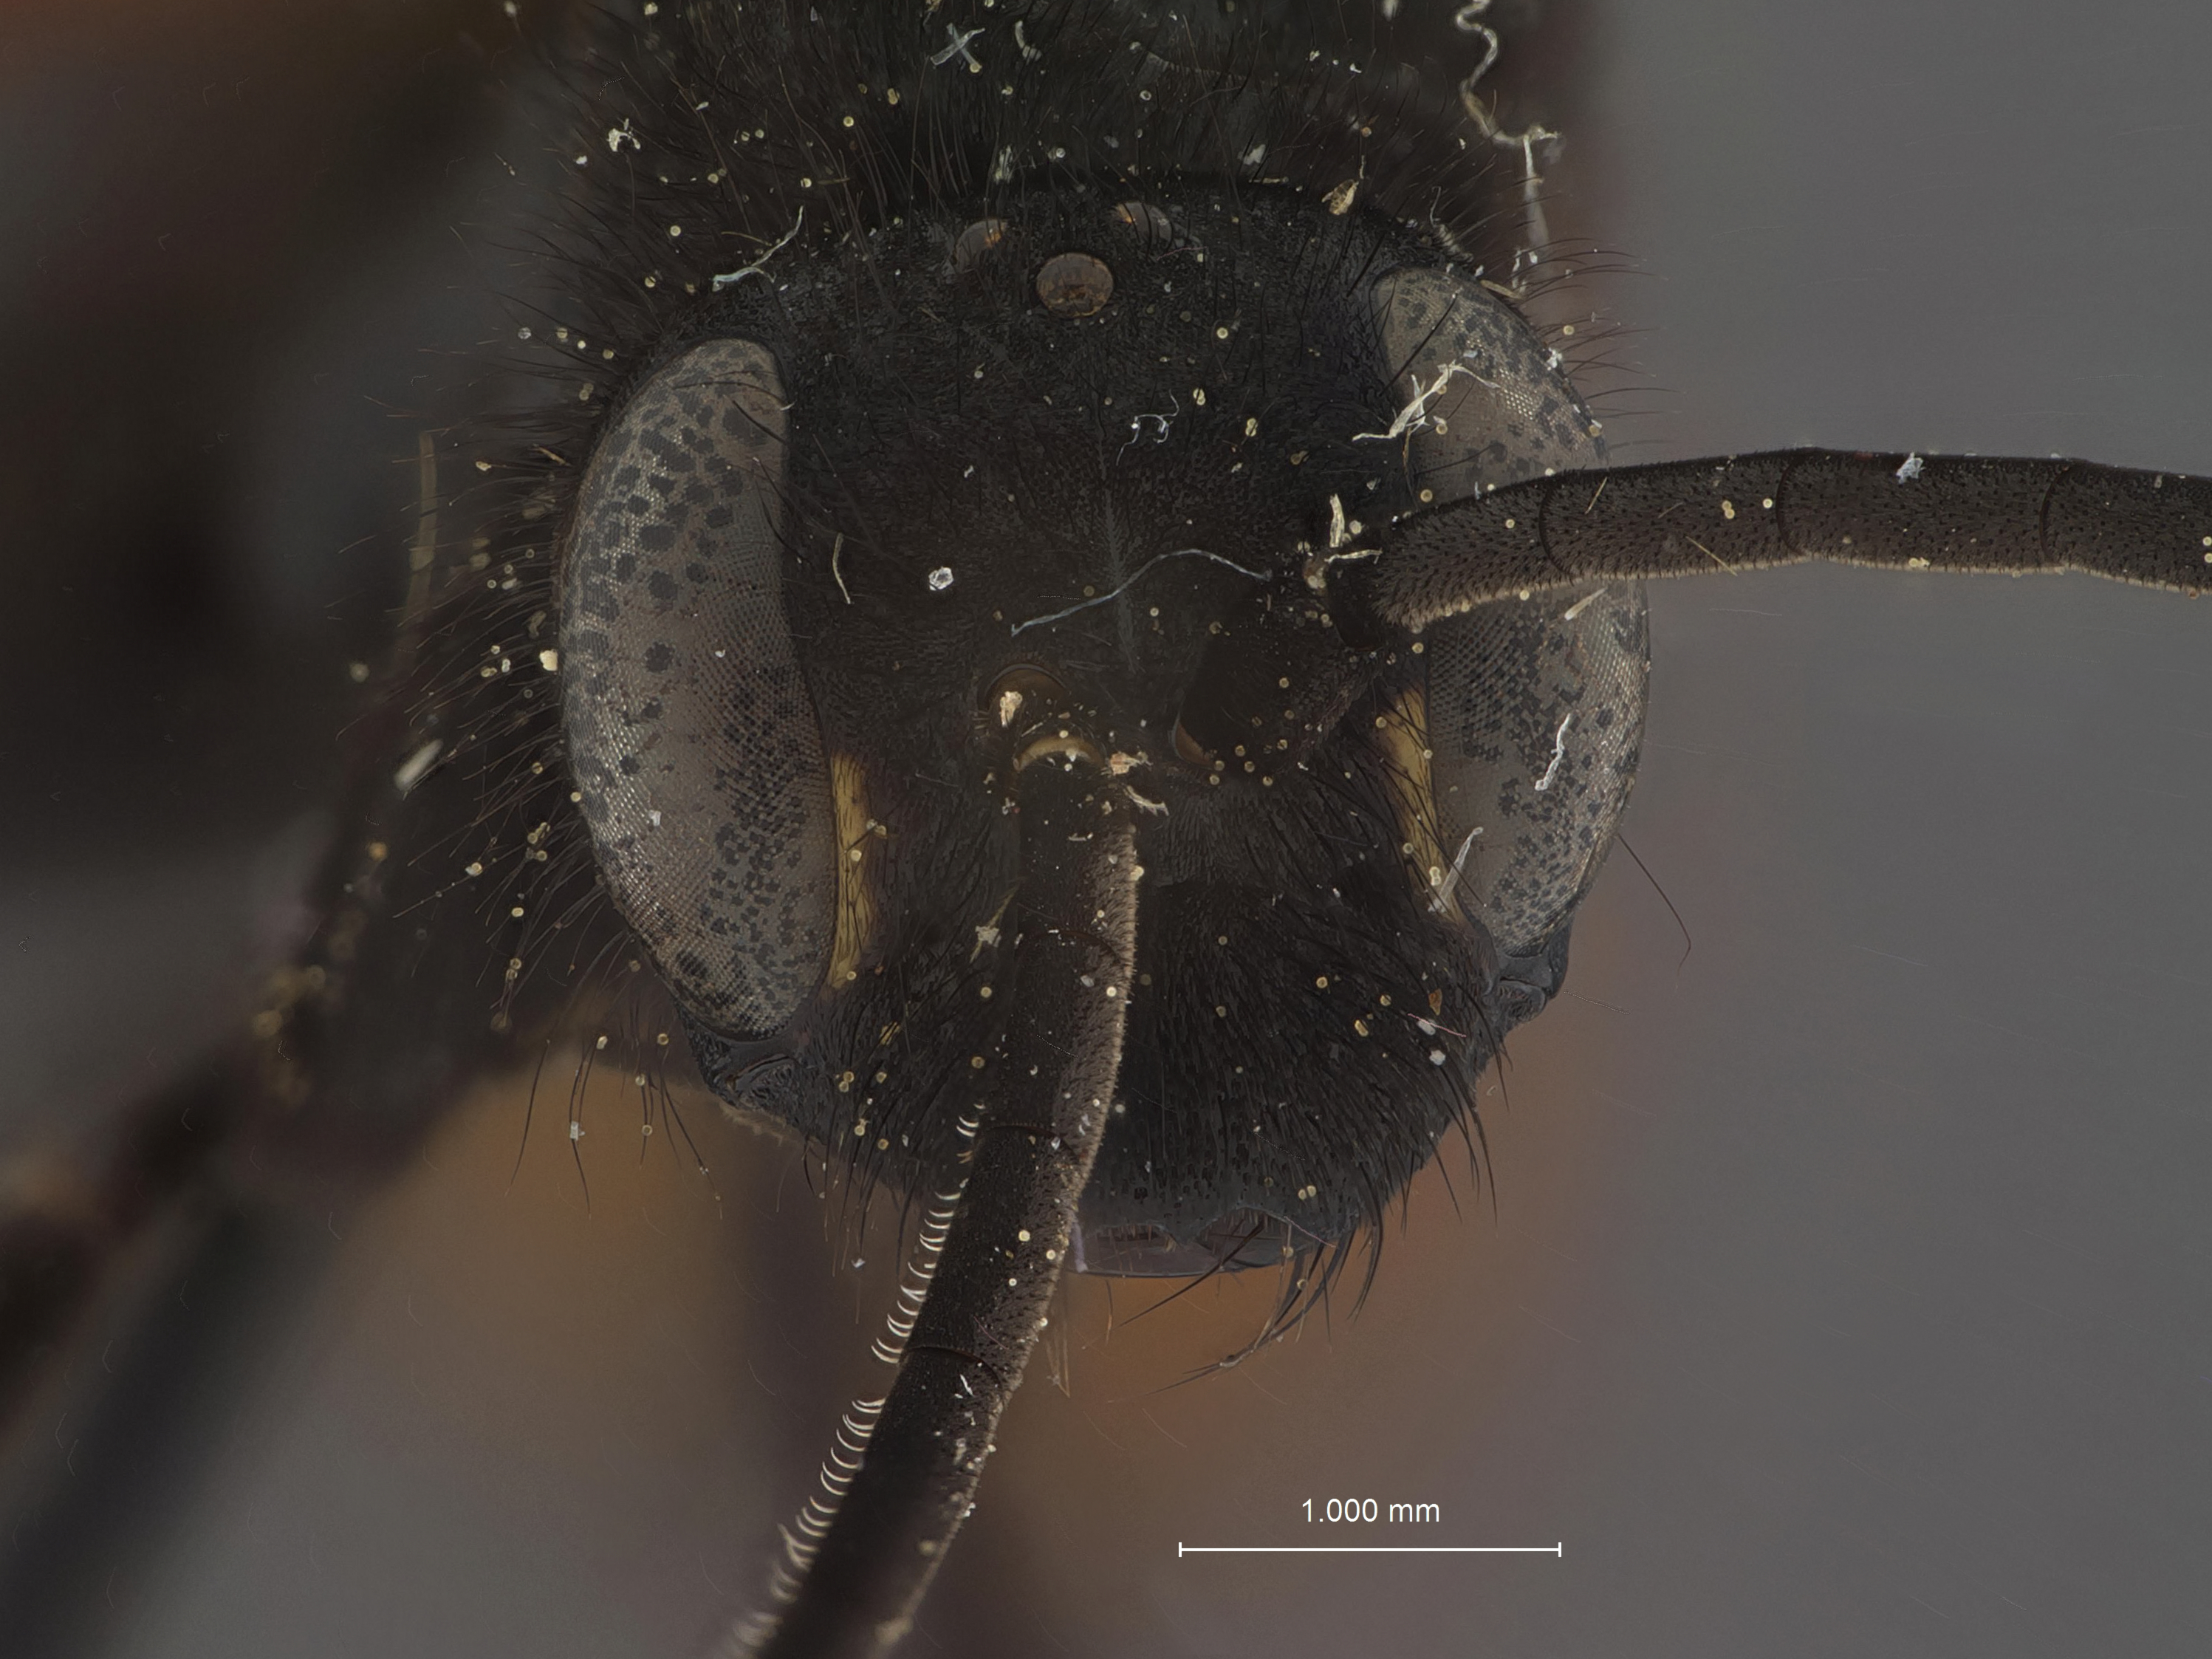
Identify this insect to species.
Priocnessus lineatus
